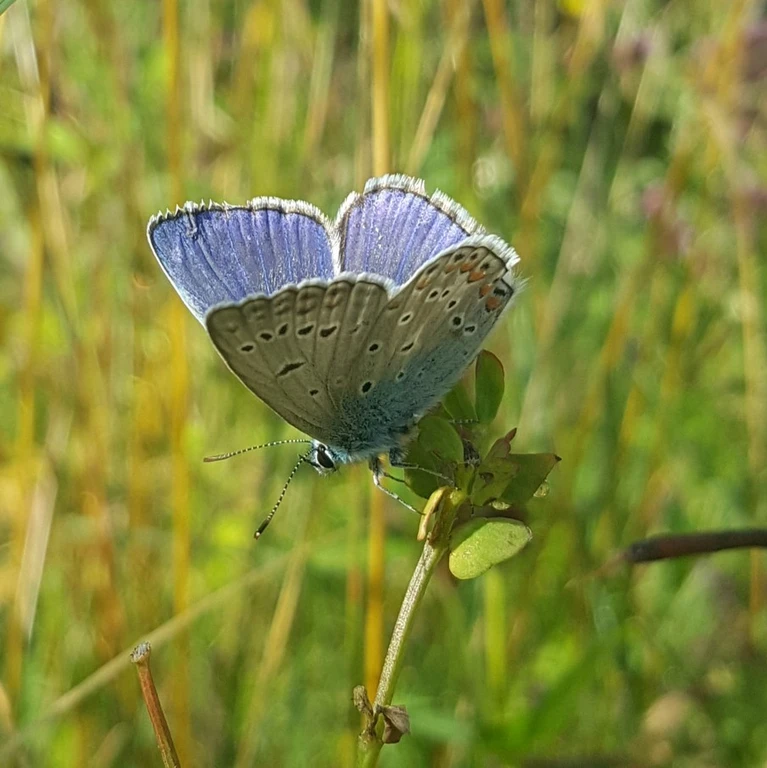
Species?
Polyommatus icarus
